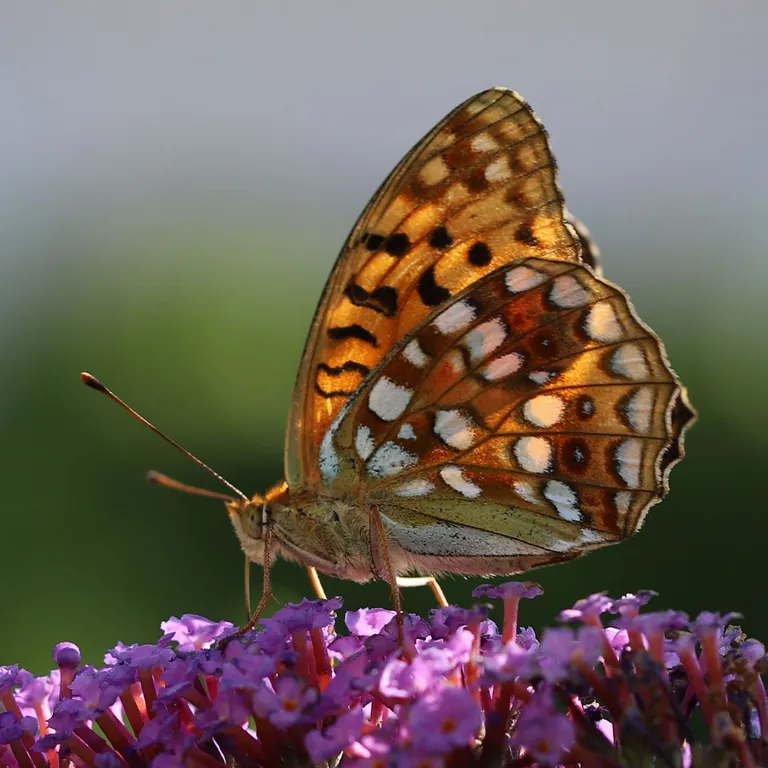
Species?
Fabriciana adippe
